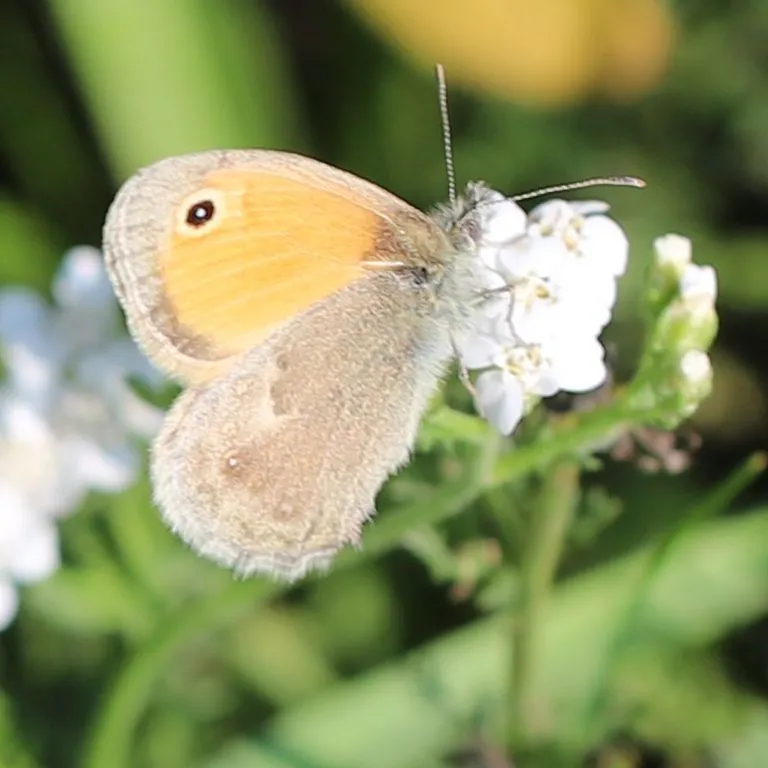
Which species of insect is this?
Coenonympha pamphilus
